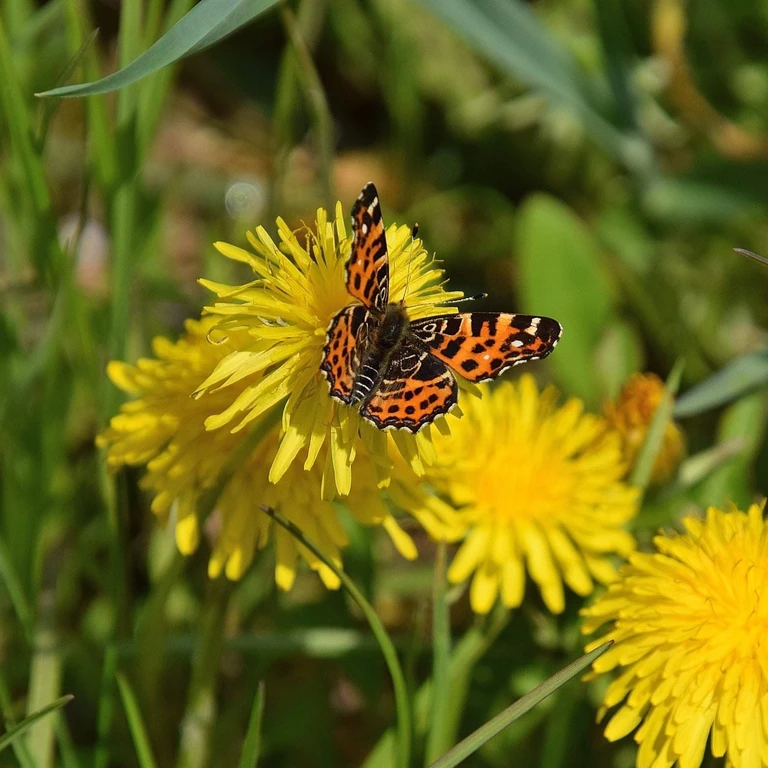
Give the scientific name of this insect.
Araschnia levana
